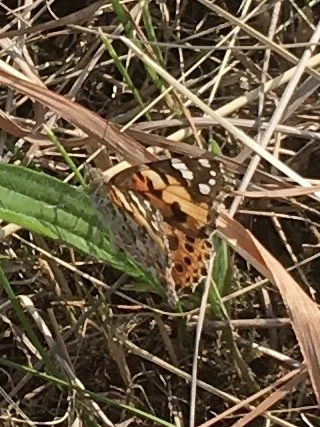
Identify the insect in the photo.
Vanessa cardui
